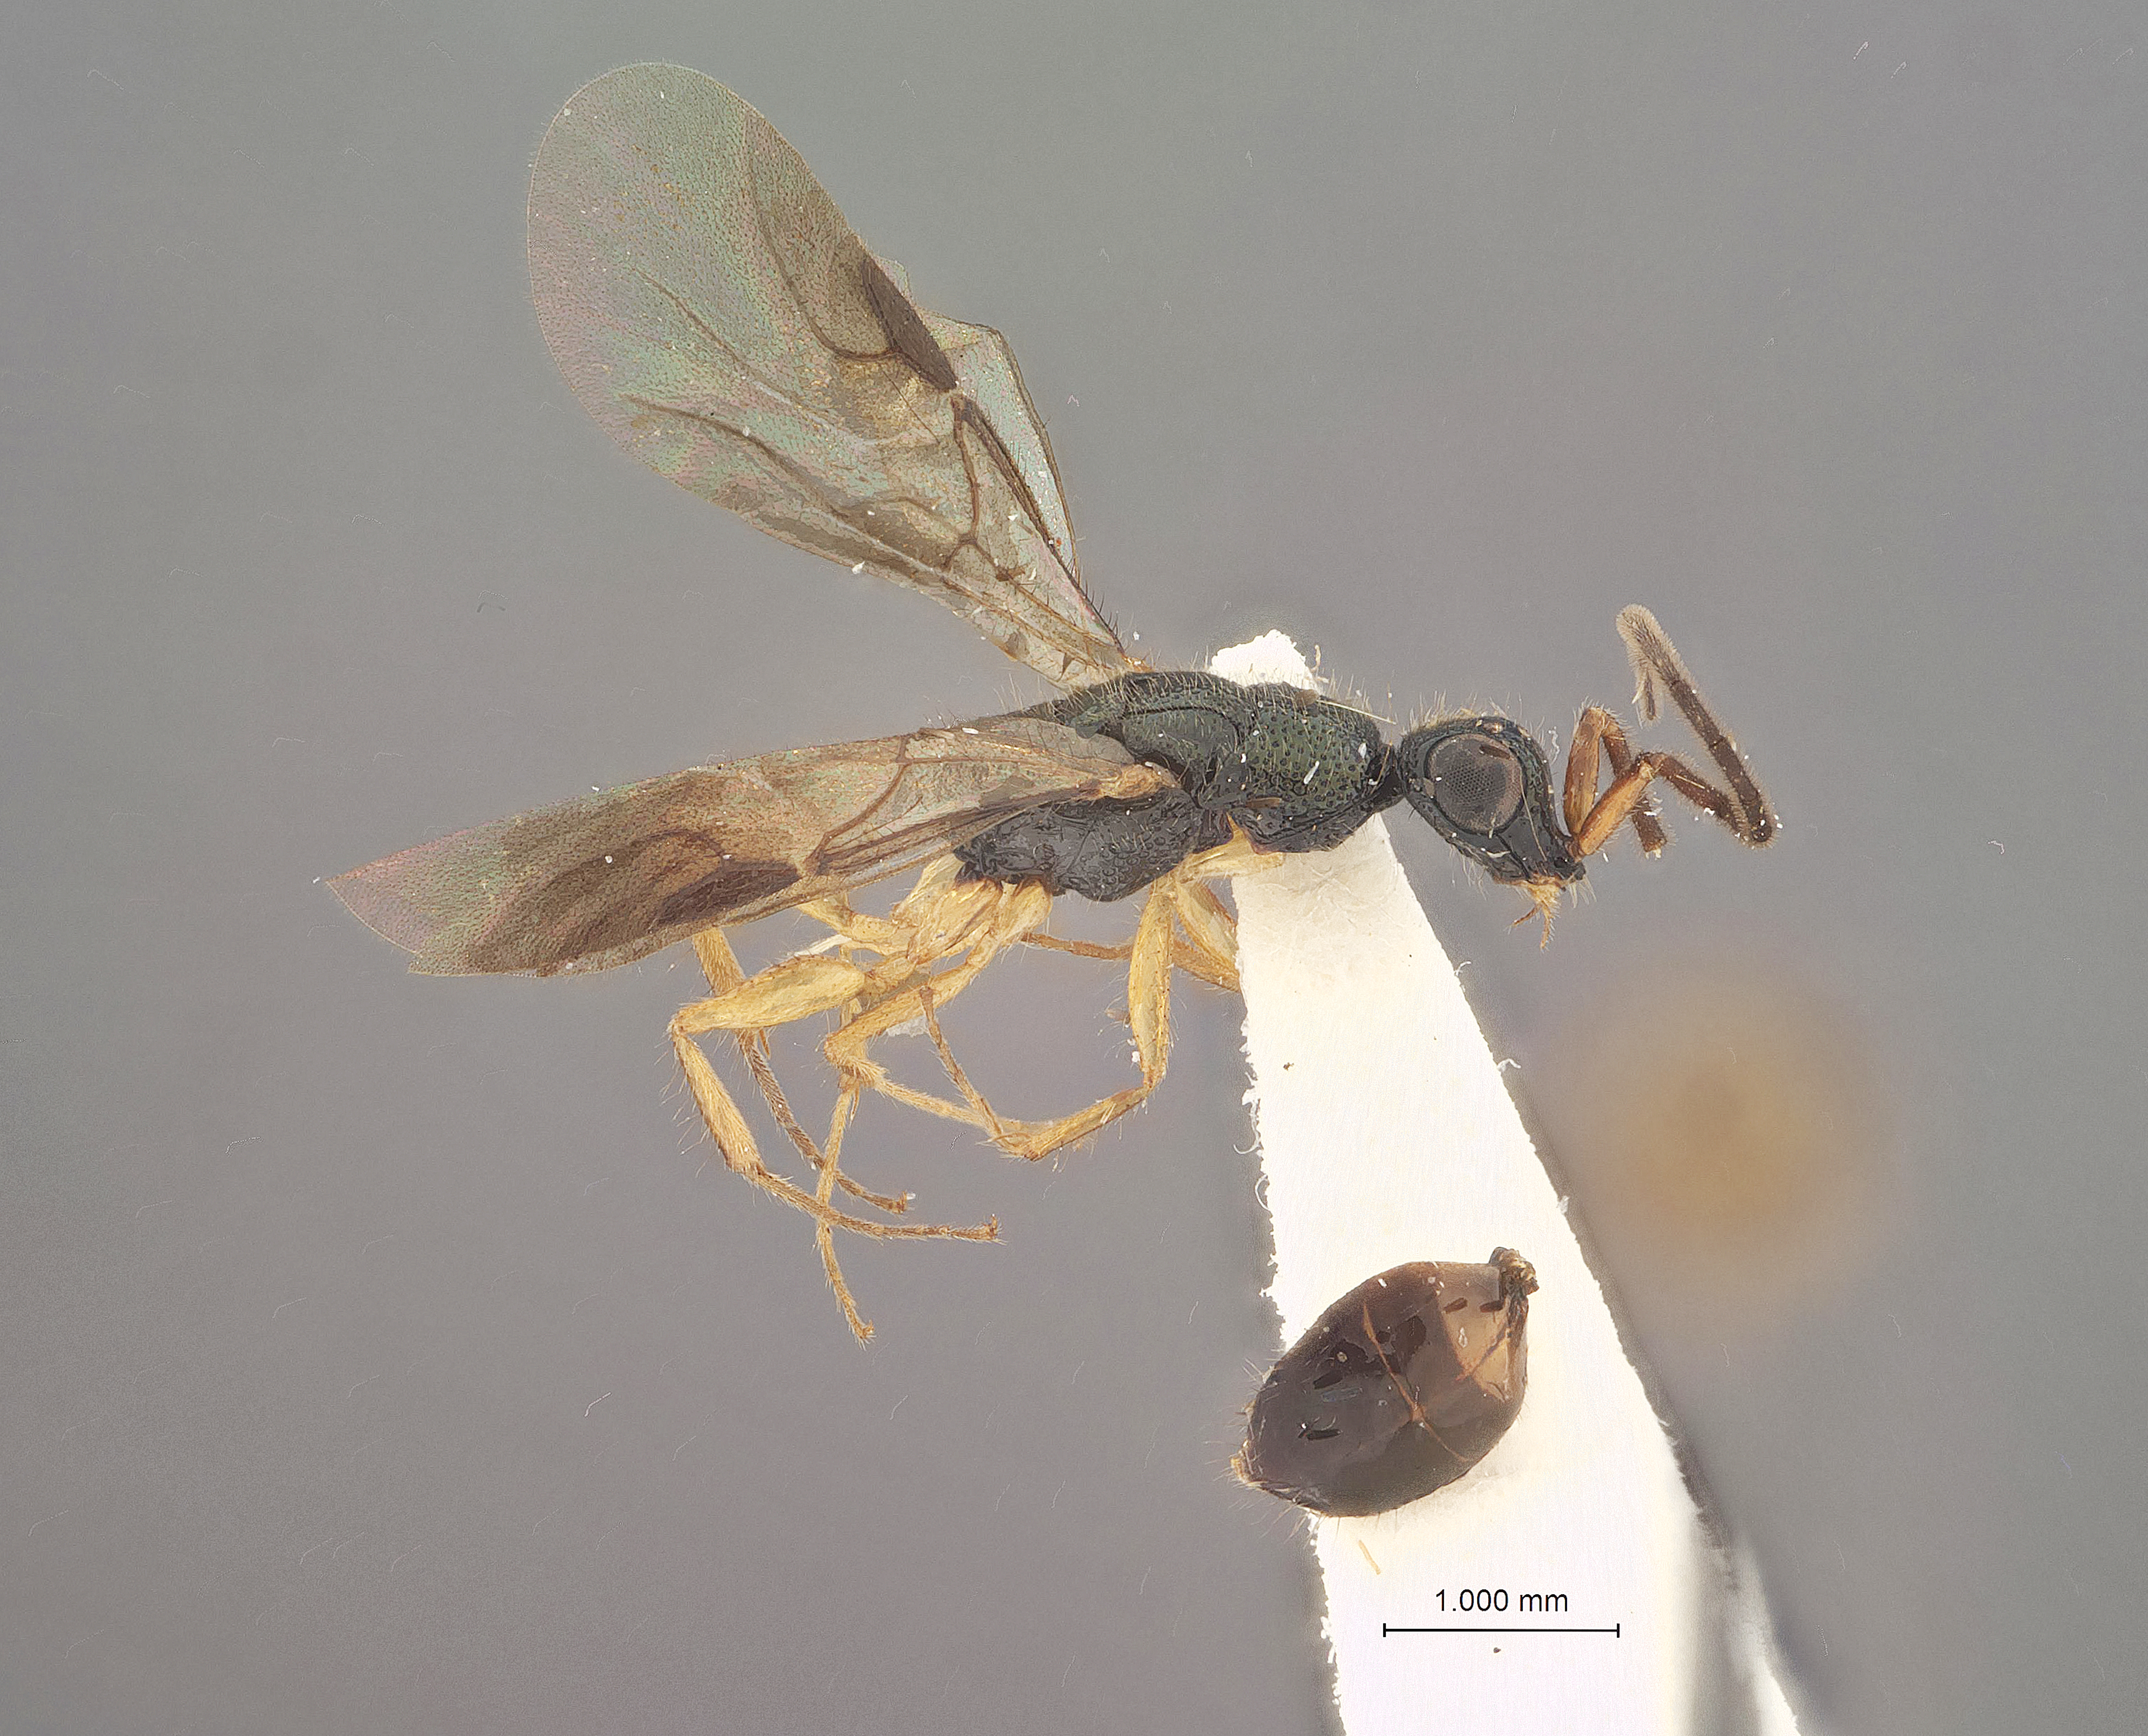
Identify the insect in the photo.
Cladobethylus ceylonicus
